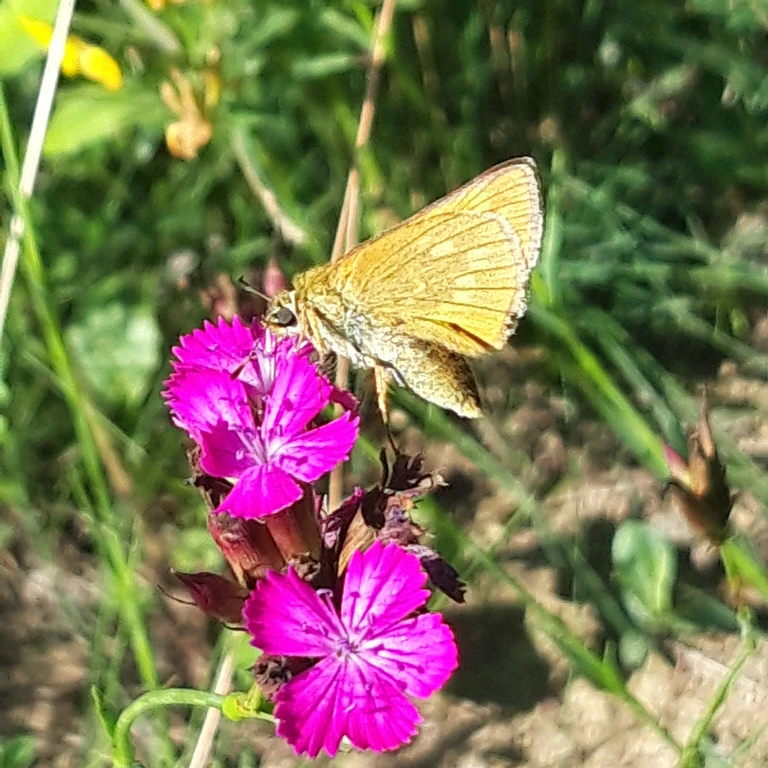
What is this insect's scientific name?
Ochlodes sylvanus (also Ochlodes venata)
